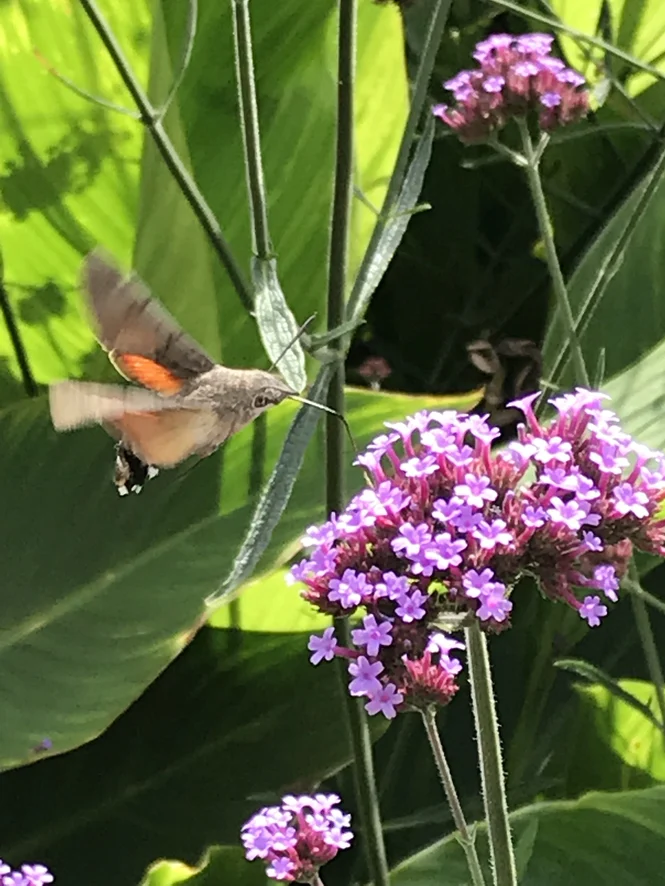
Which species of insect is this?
Macroglossum stellatarum
